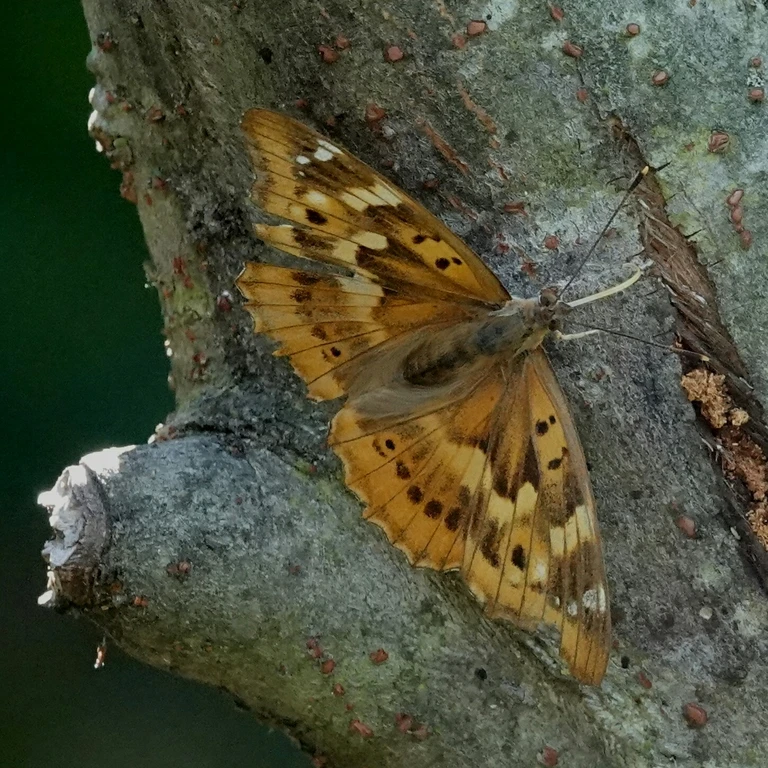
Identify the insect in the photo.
Apatura ilia
